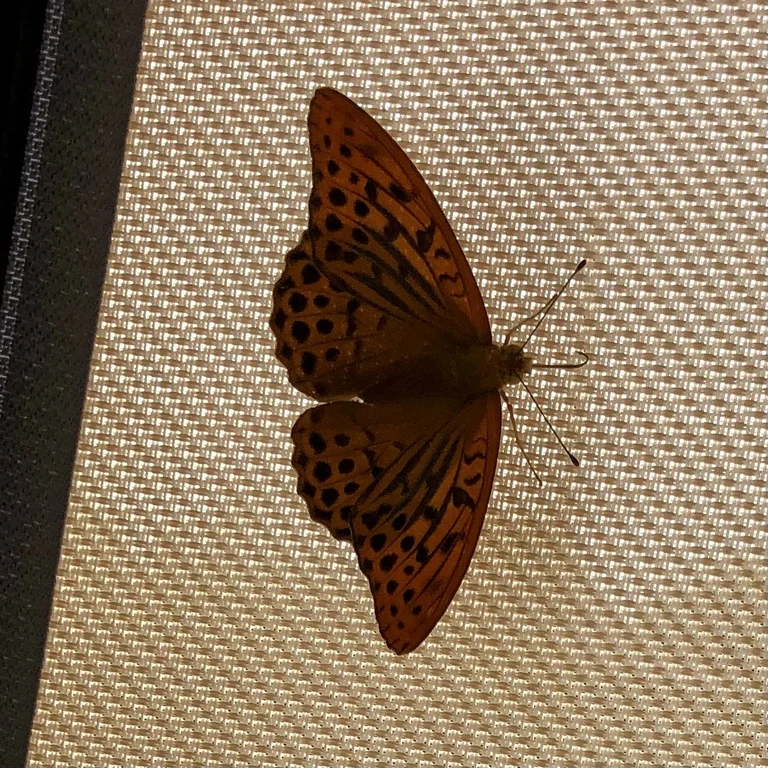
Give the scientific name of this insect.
Argynnis paphia
